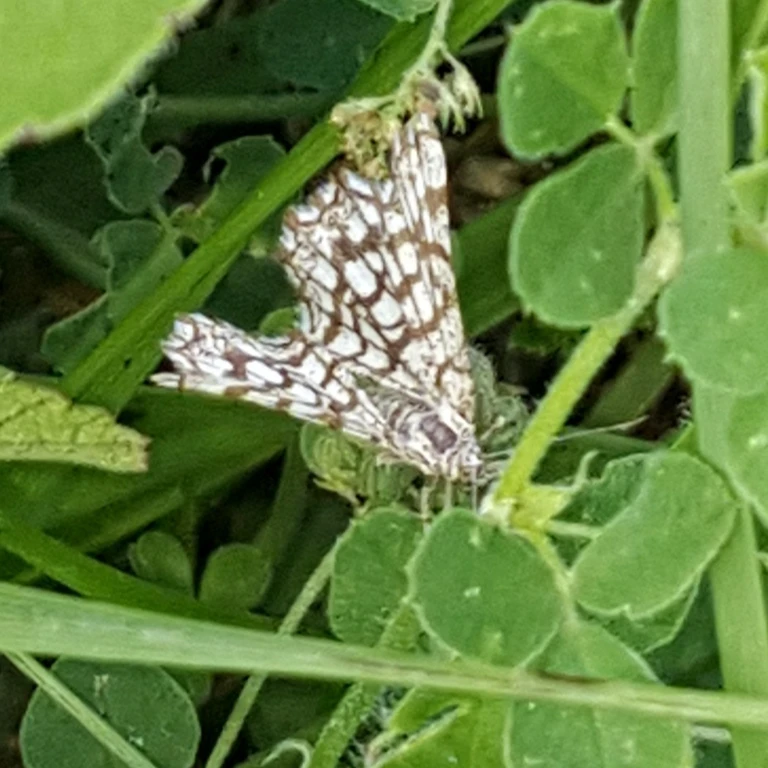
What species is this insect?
Chiasmia clathrata
